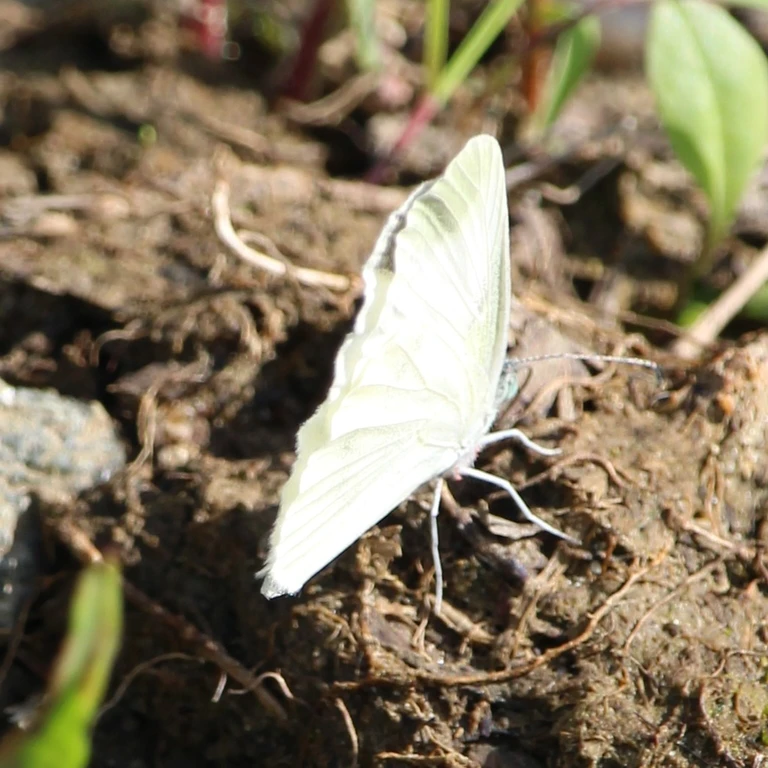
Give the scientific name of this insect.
Leptidea sinapis/juvernica
